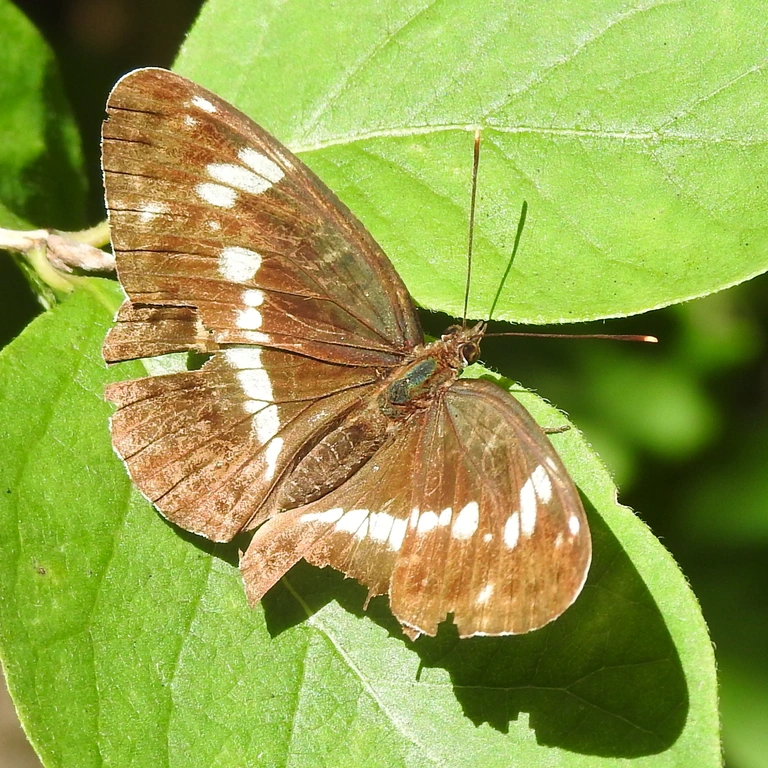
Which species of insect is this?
Limenitis camilla (also Ladoga camilla)
